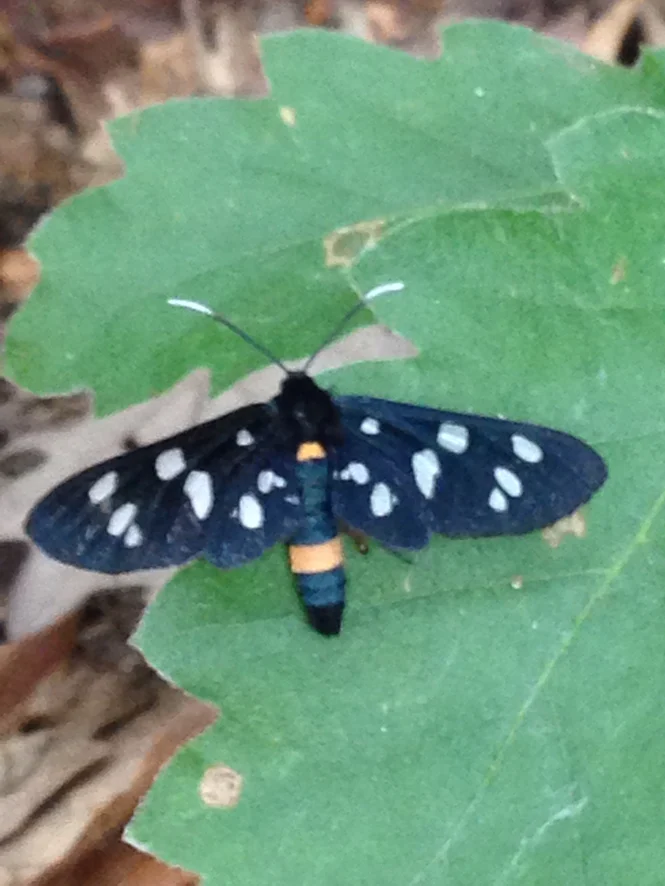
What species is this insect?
Amata phegea
